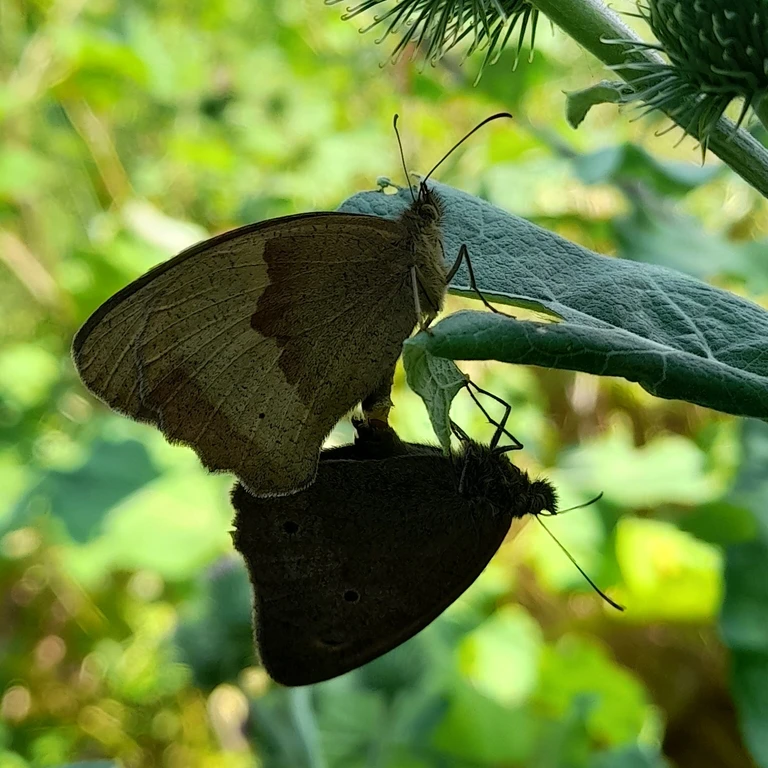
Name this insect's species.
Maniola jurtina
